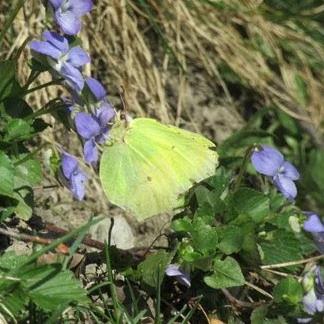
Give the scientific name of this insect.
Gonepteryx rhamni
